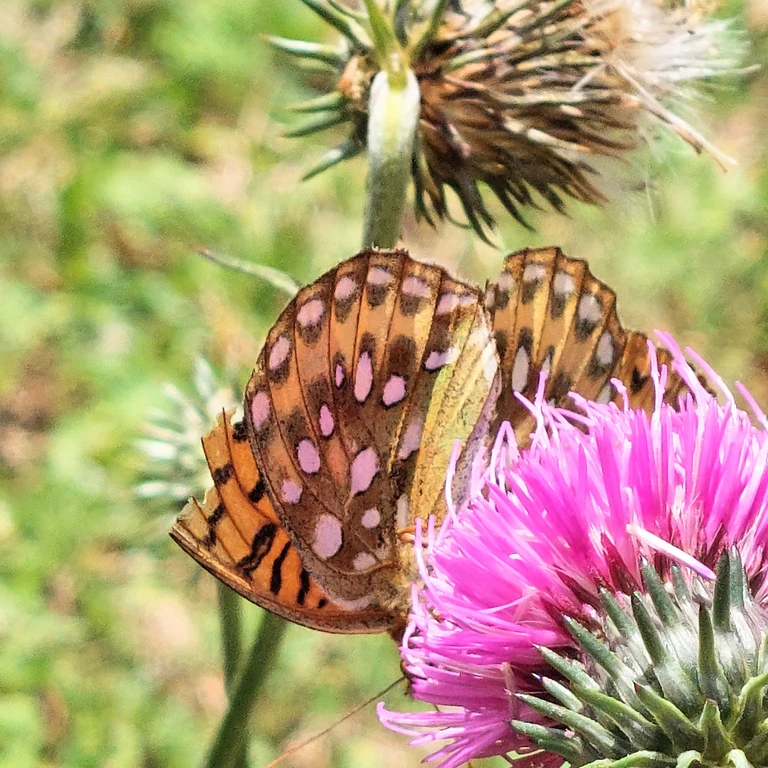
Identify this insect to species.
Speyeria aglaja
